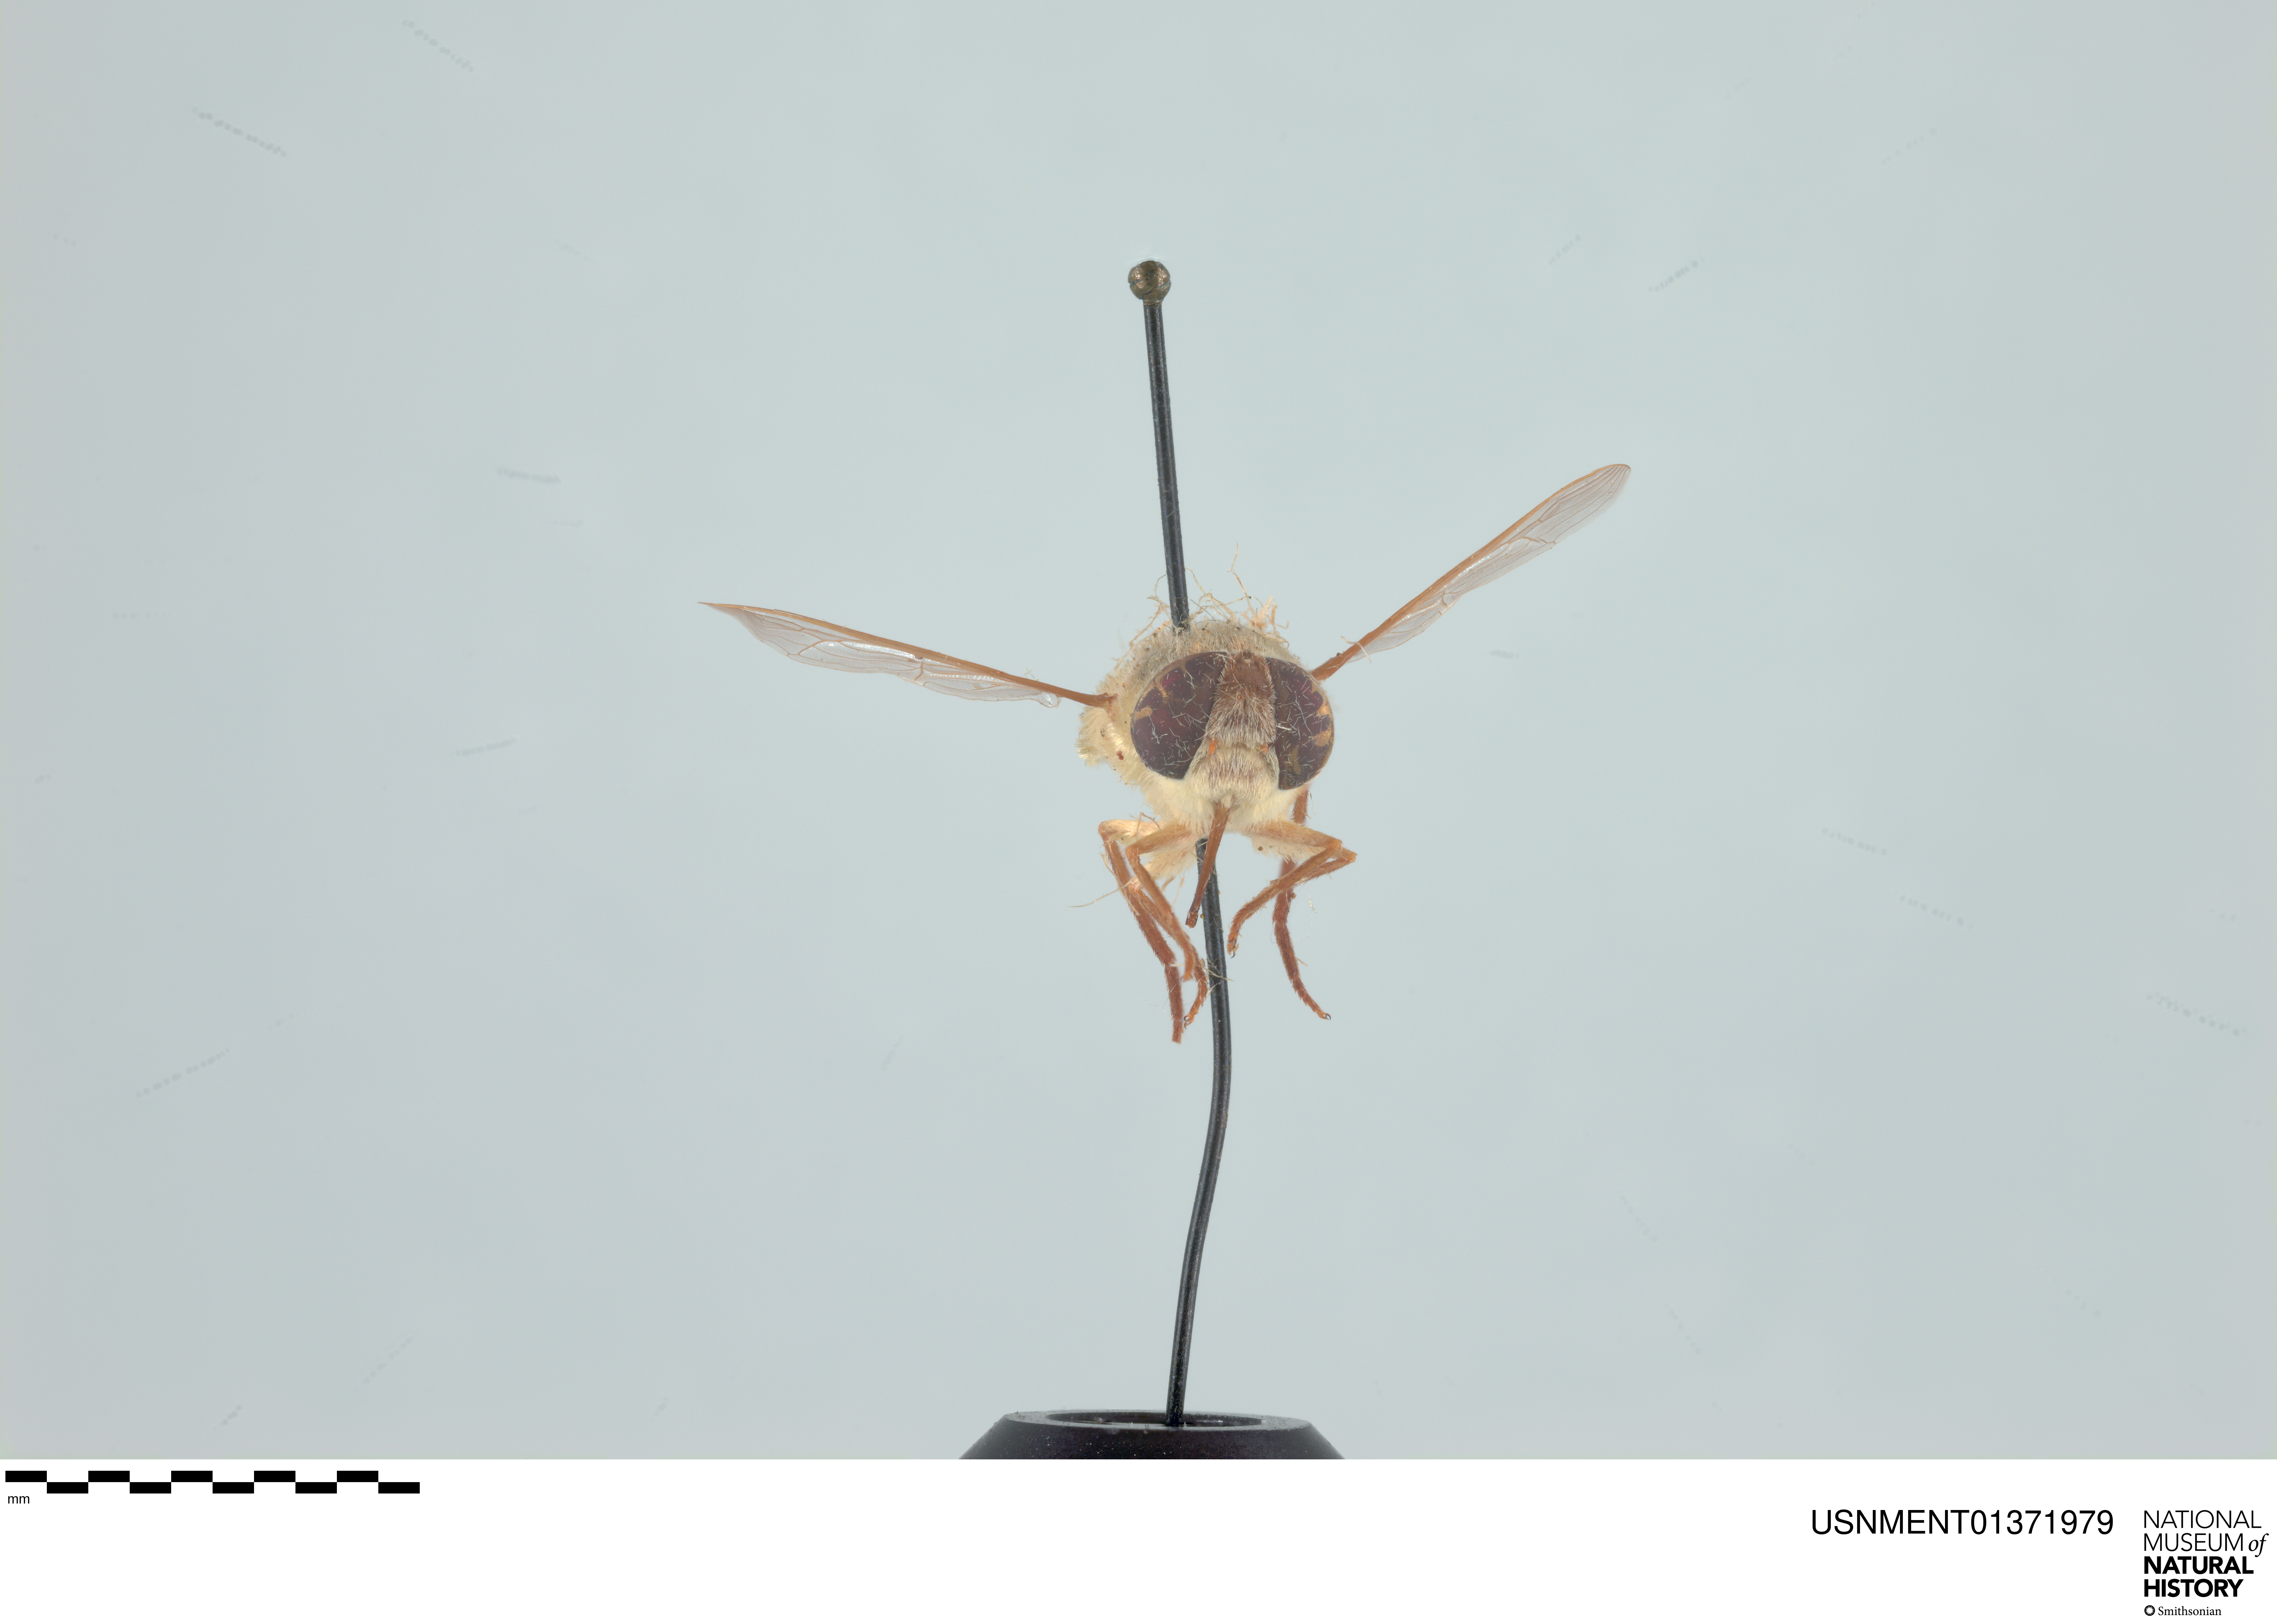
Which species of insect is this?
Neorhynchocephalus volaticus
